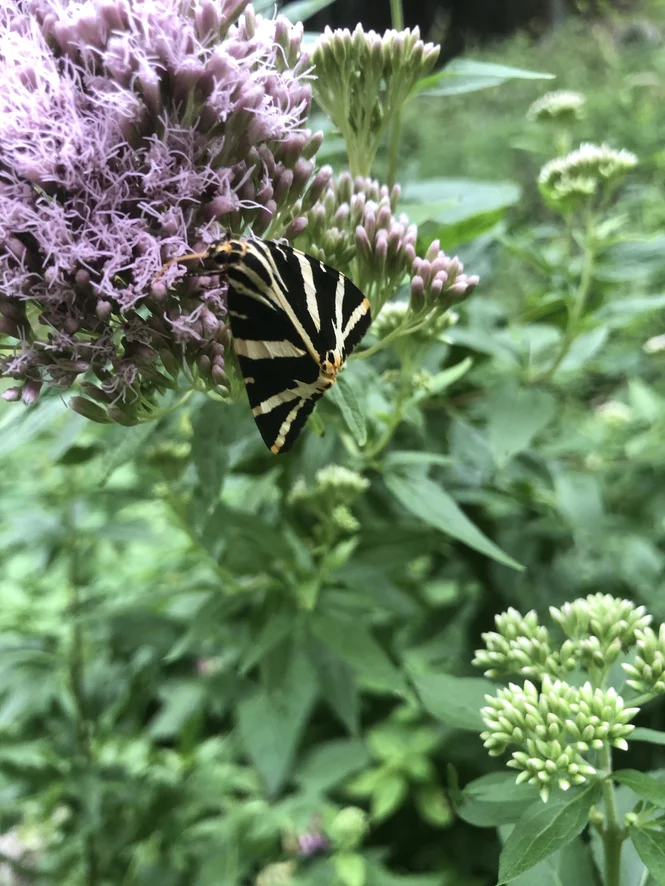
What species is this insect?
Euplagia quadripunctaria
